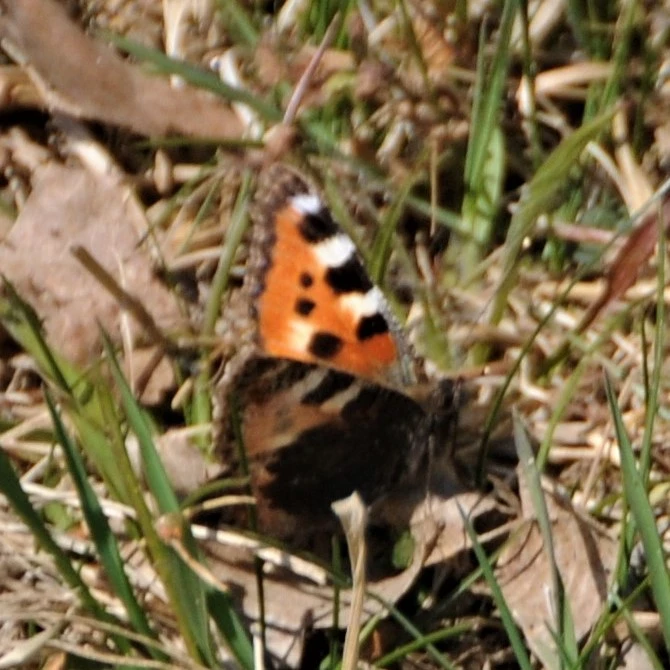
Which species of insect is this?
Aglais urticae
